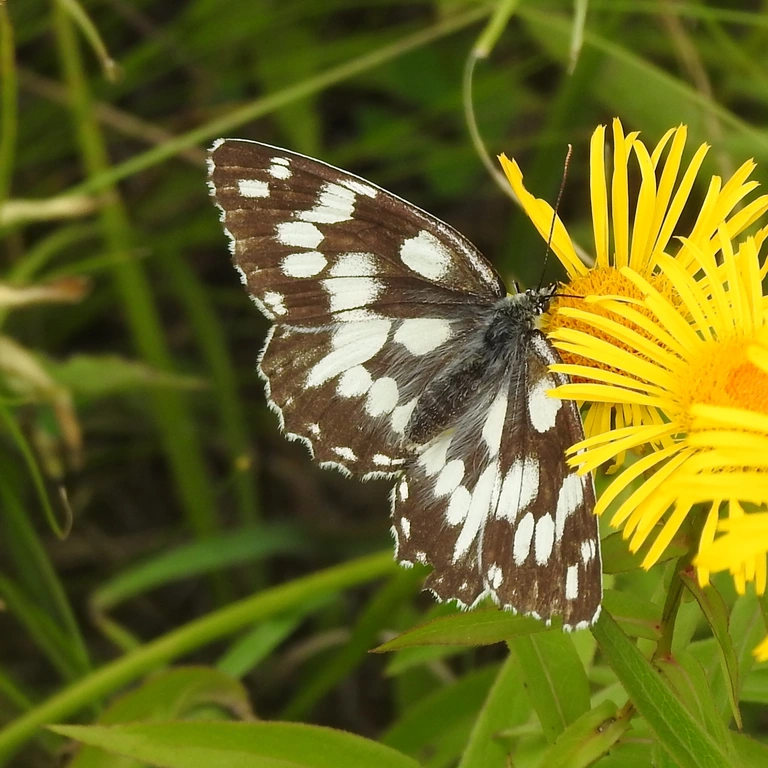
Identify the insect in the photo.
Melanargia galathea
